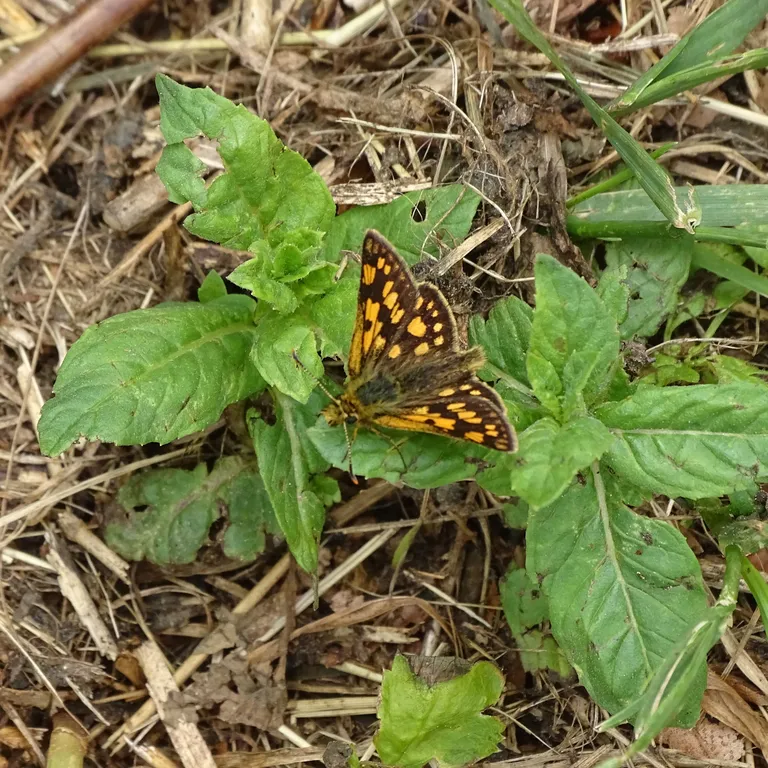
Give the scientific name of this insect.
Carterocephalus palaemon
